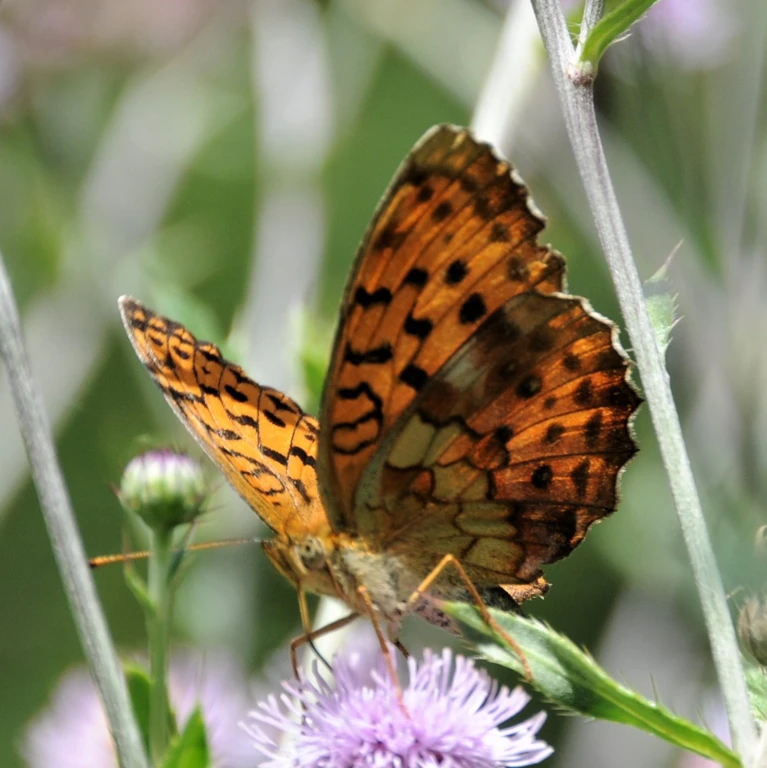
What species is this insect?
Brenthis daphne
